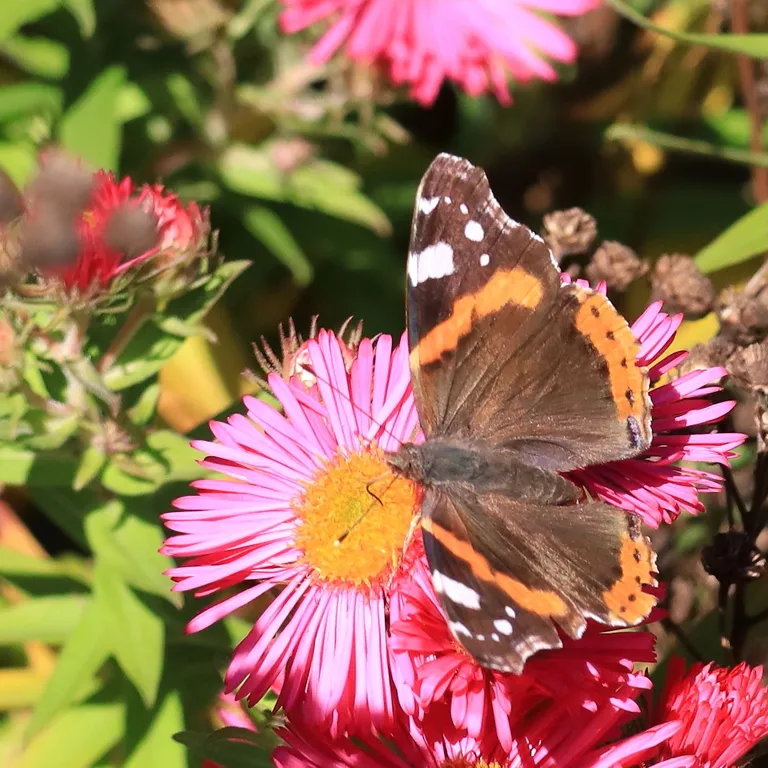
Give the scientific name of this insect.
Vanessa atalanta
